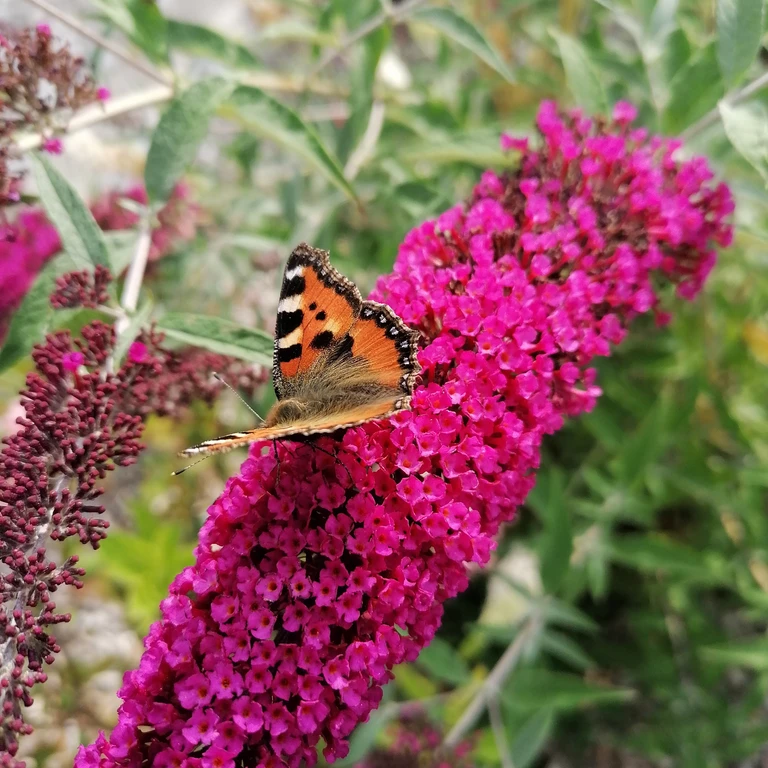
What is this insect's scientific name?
Aglais urticae
